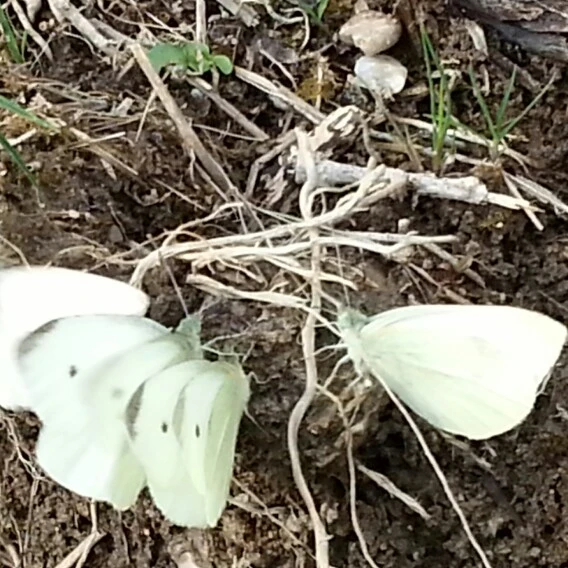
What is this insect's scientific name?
Pieris rapae
